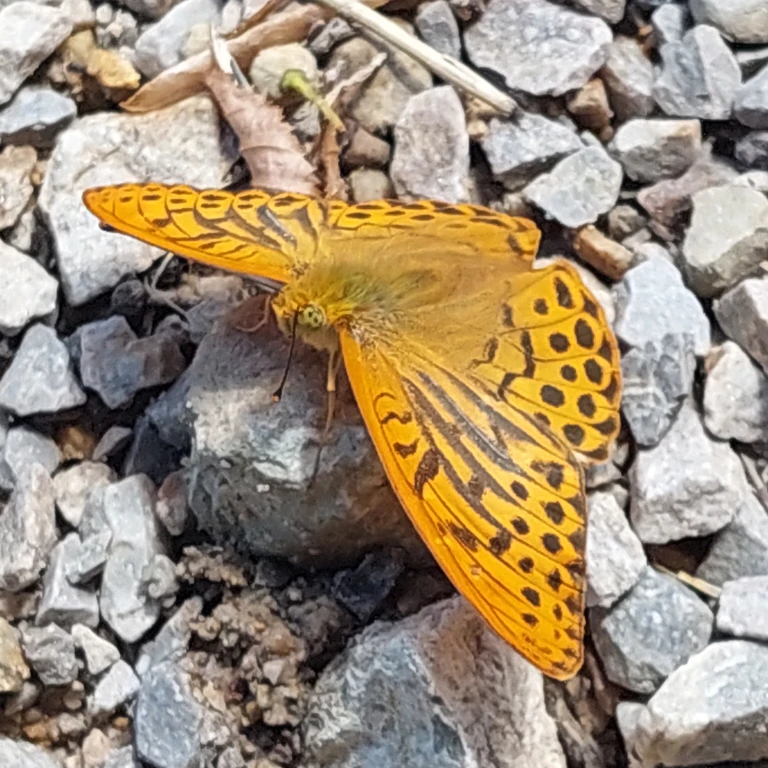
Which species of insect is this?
Argynnis paphia
